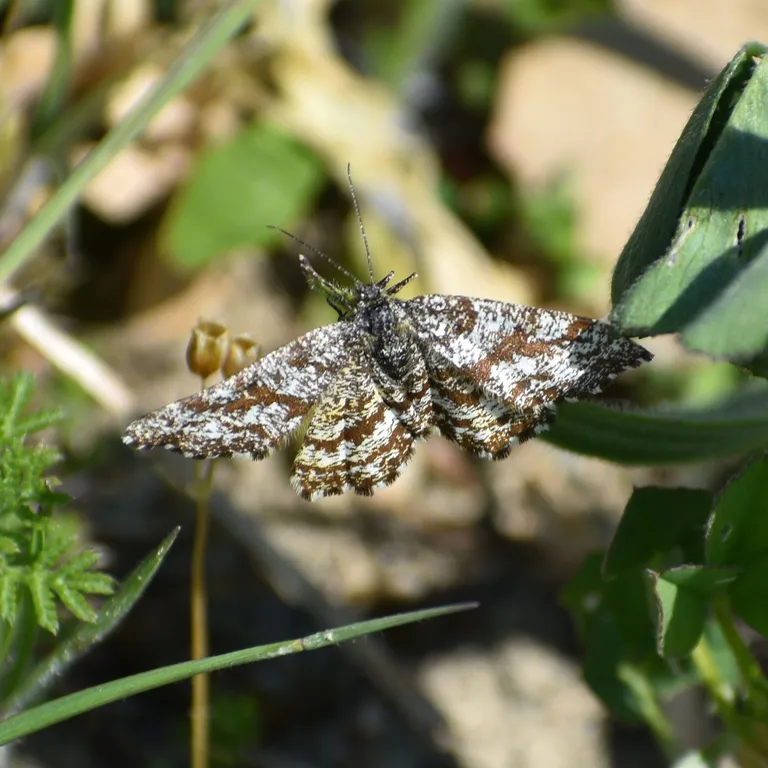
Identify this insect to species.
Ematurga atomaria
